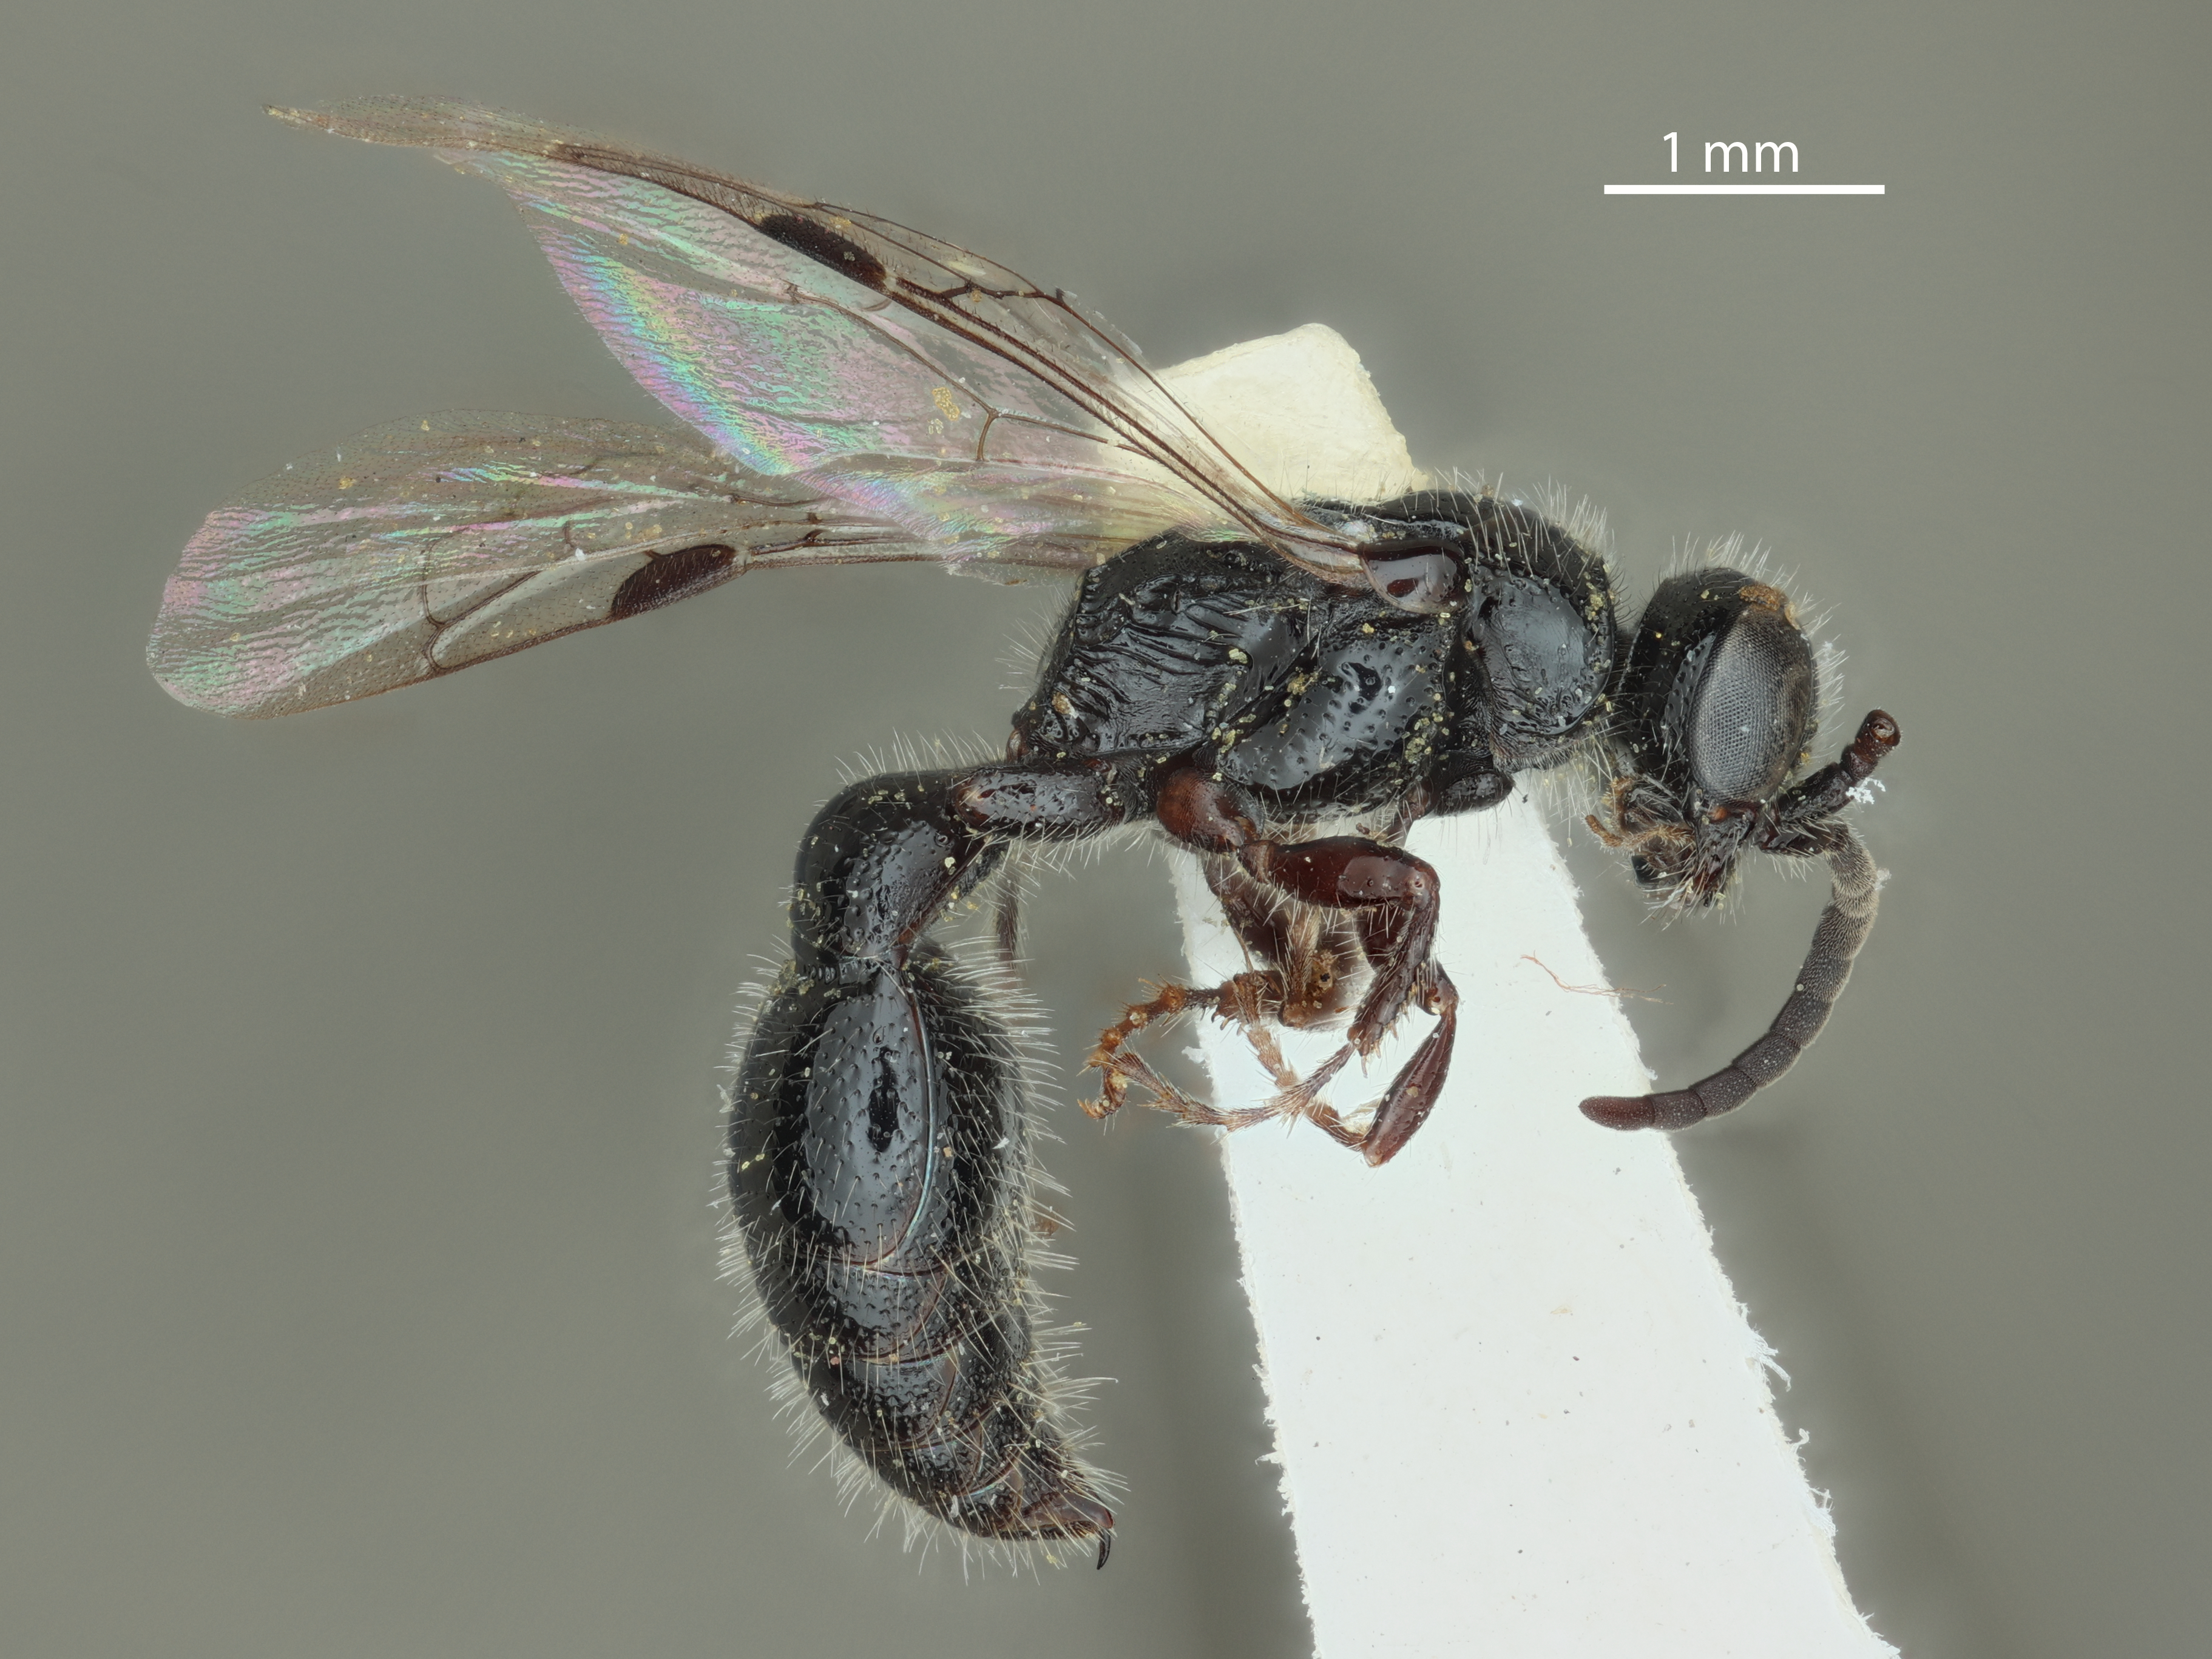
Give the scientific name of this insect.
Tiphia anguis
